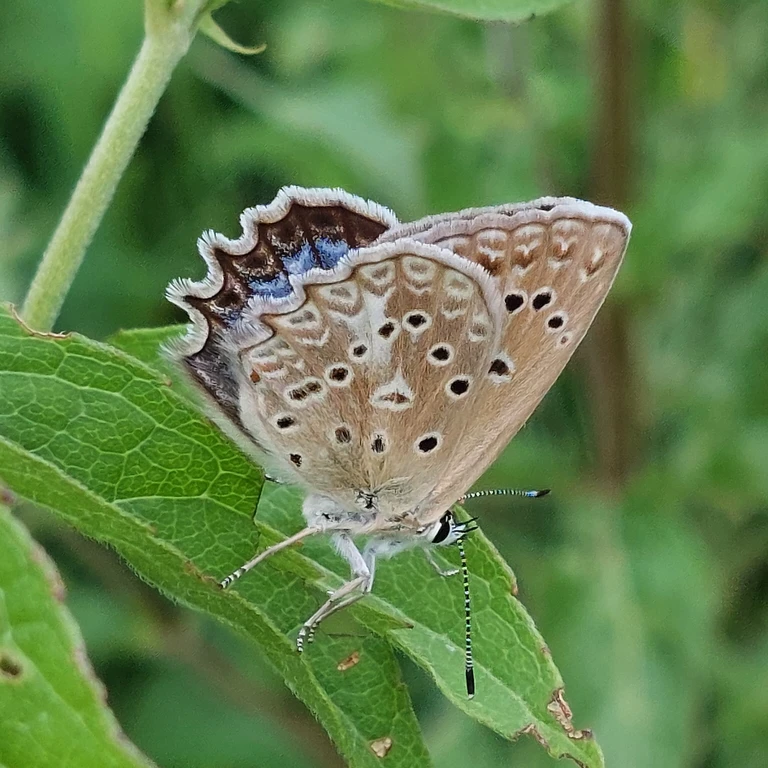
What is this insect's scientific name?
Polyommatus daphnis
